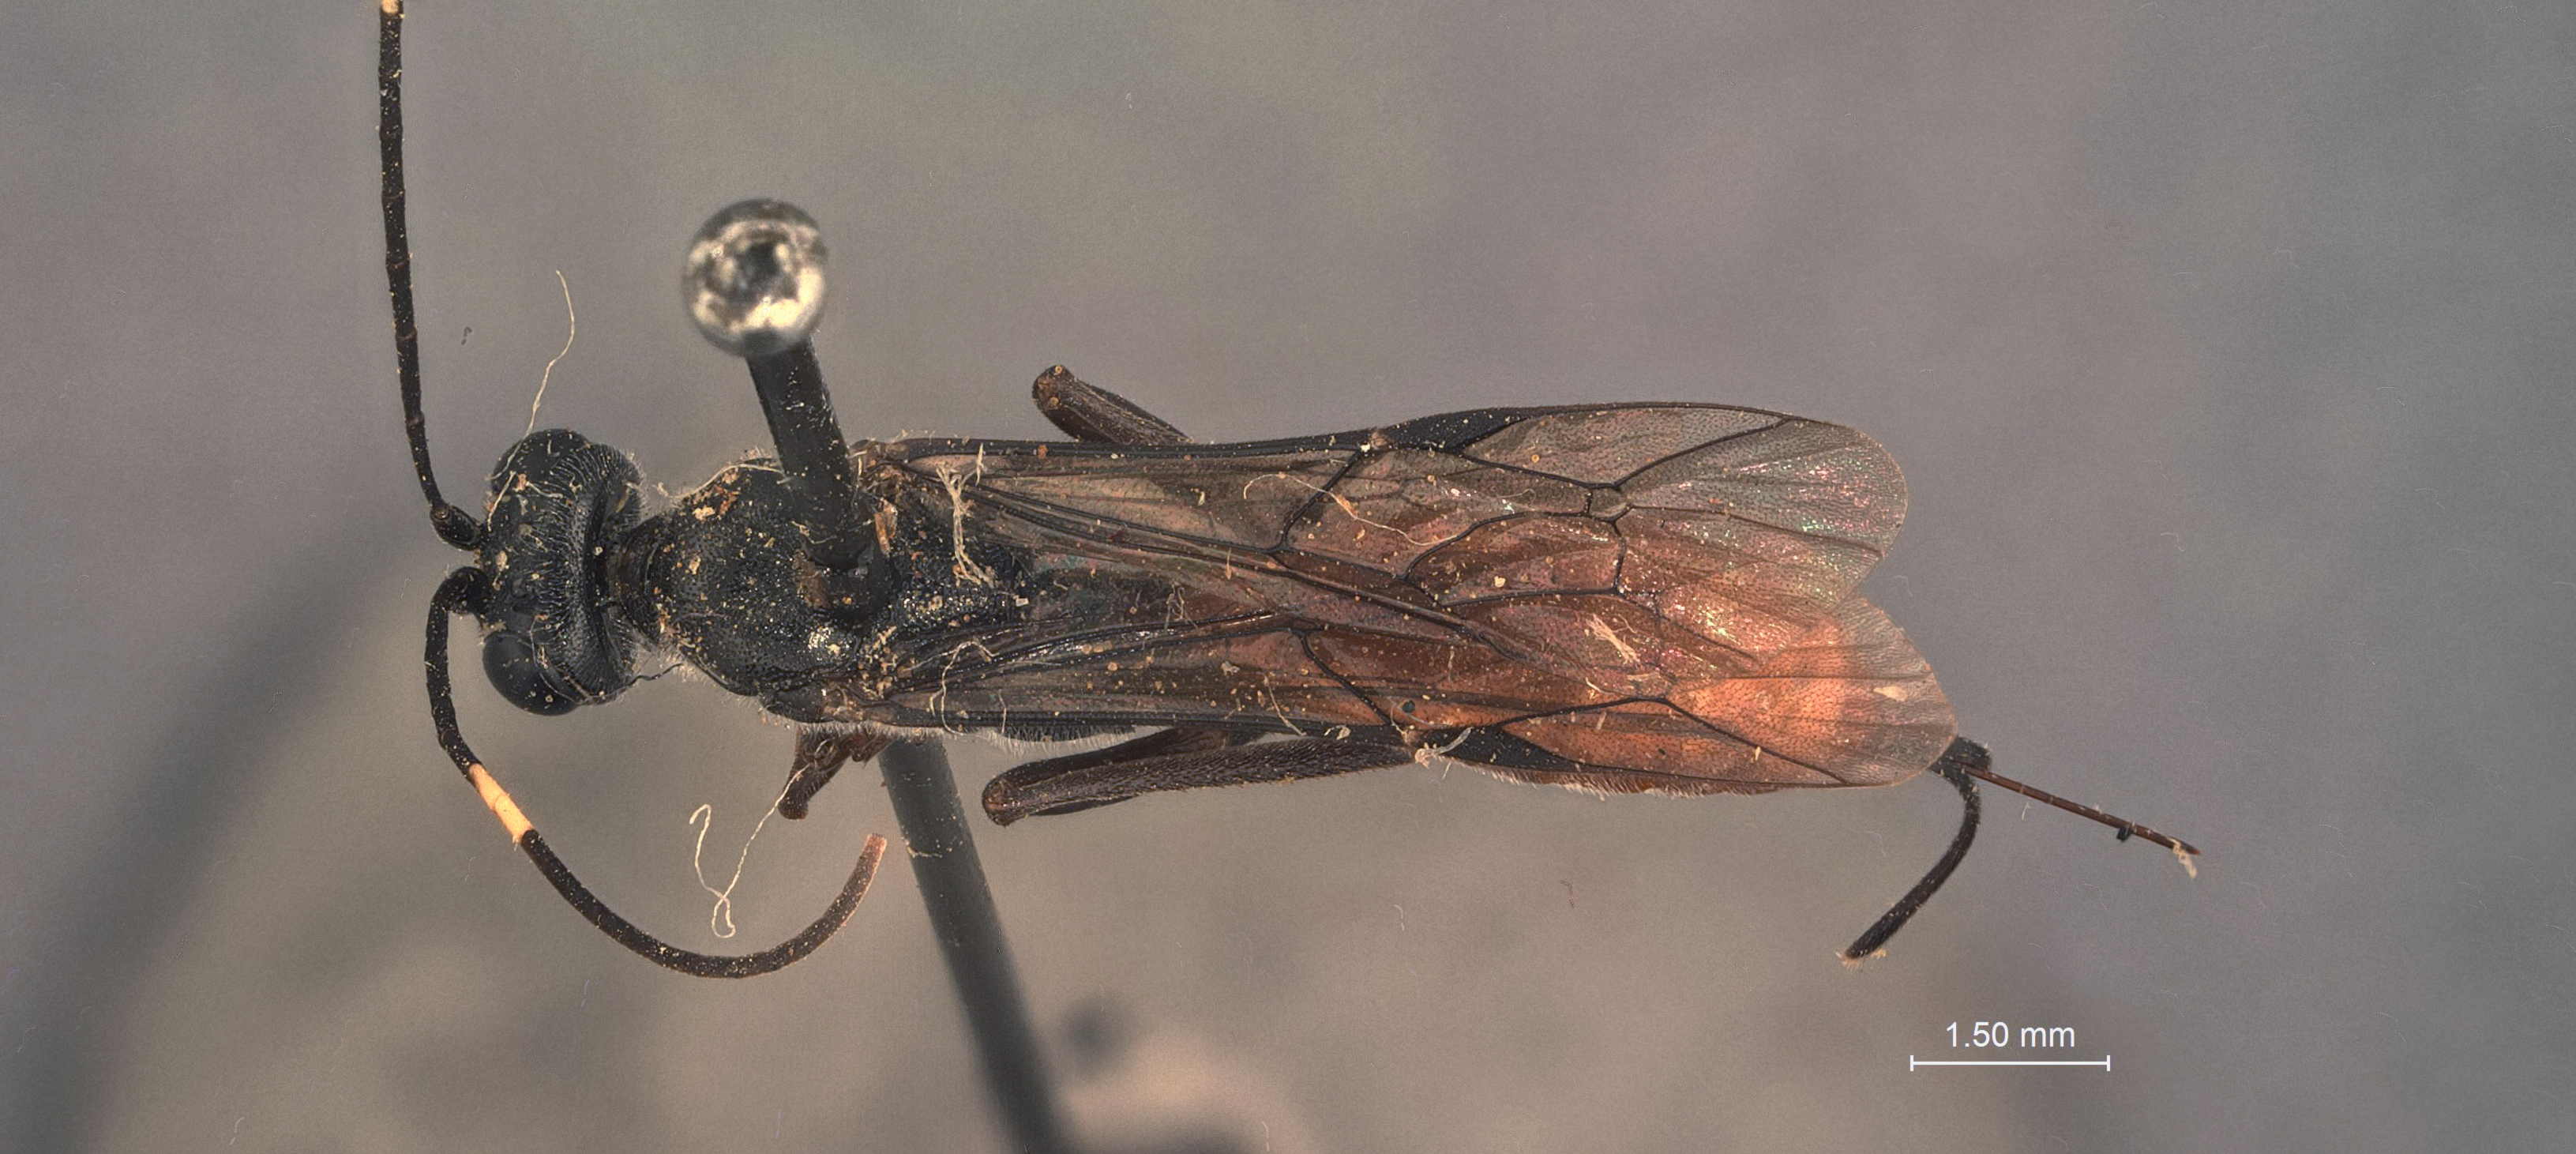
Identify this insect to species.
Cryptohelcostizus chrysobothridis
